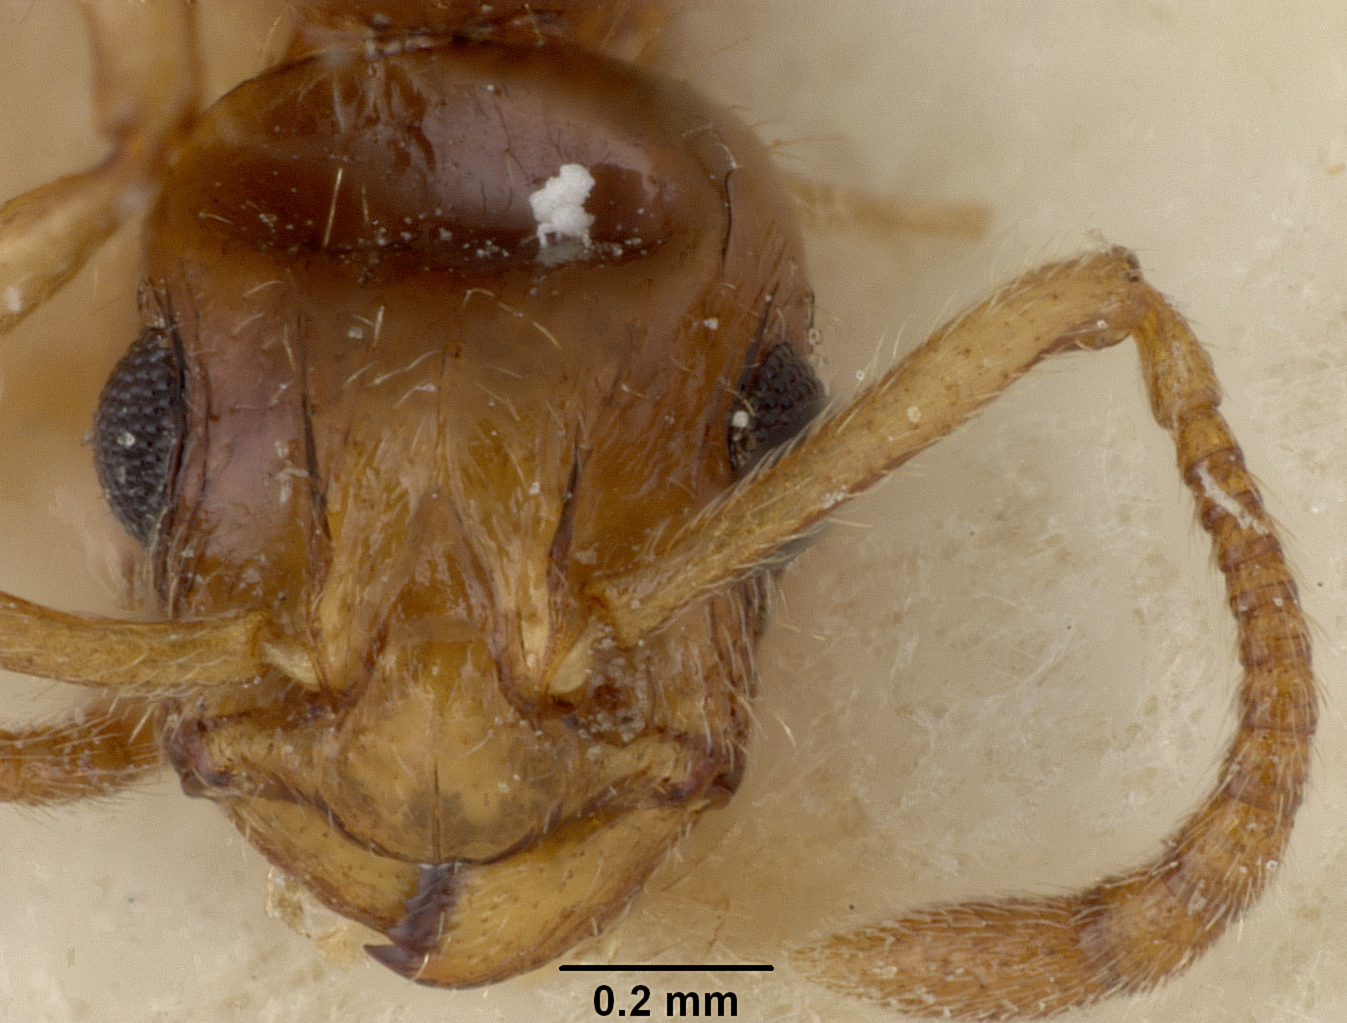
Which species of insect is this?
Chalepoxenus gribodoi
